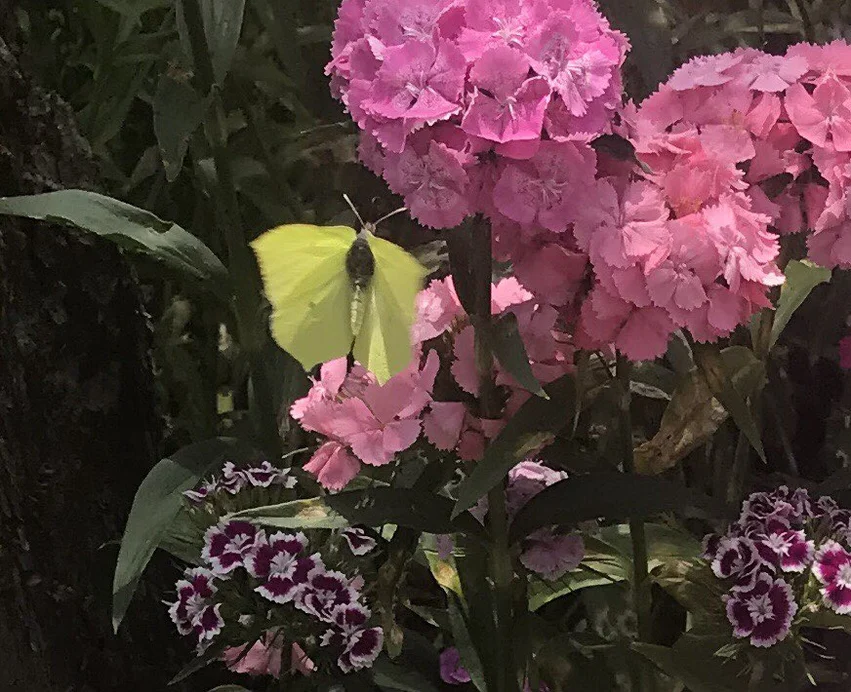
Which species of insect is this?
Gonepteryx rhamni
